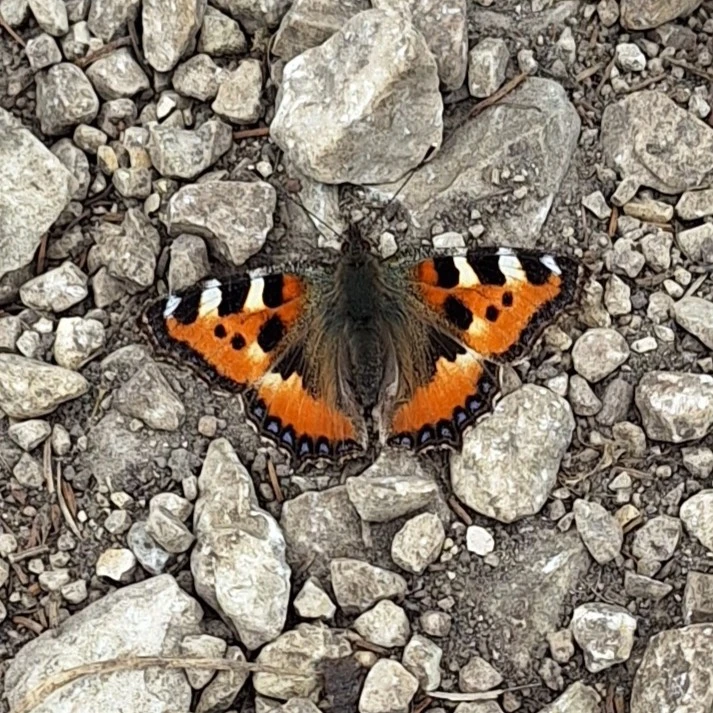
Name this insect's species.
Aglais urticae
